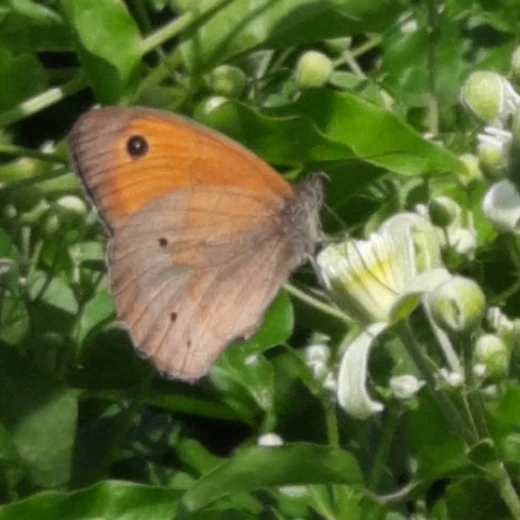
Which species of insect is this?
Maniola jurtina
